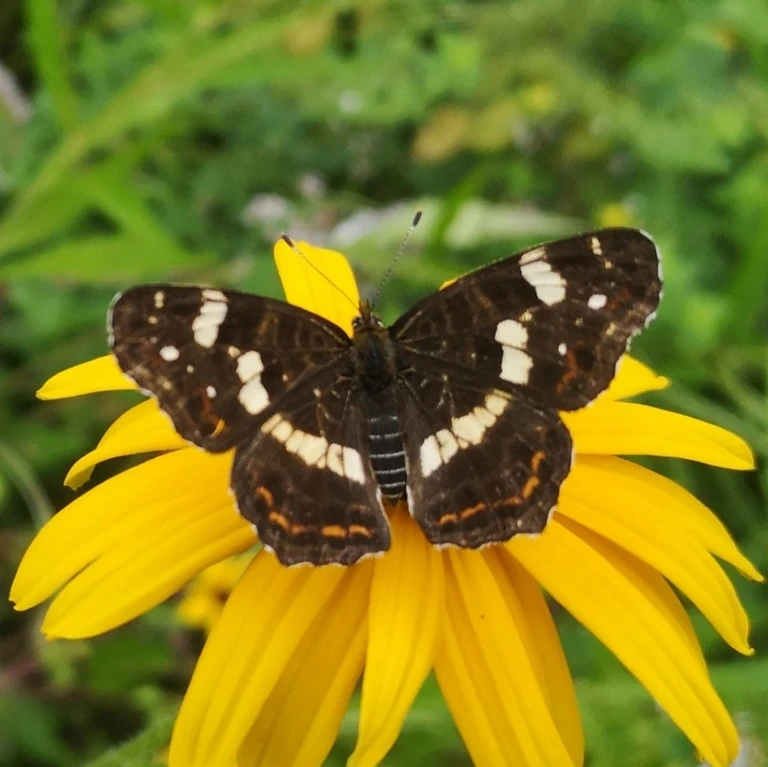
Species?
Araschnia levana
